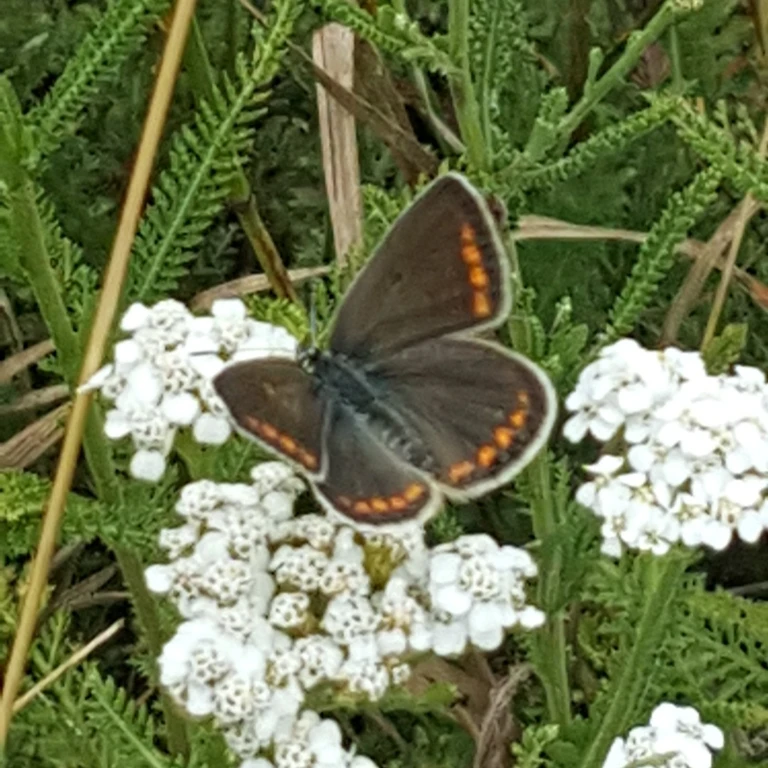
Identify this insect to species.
Aricia agestis/artaxerxes
